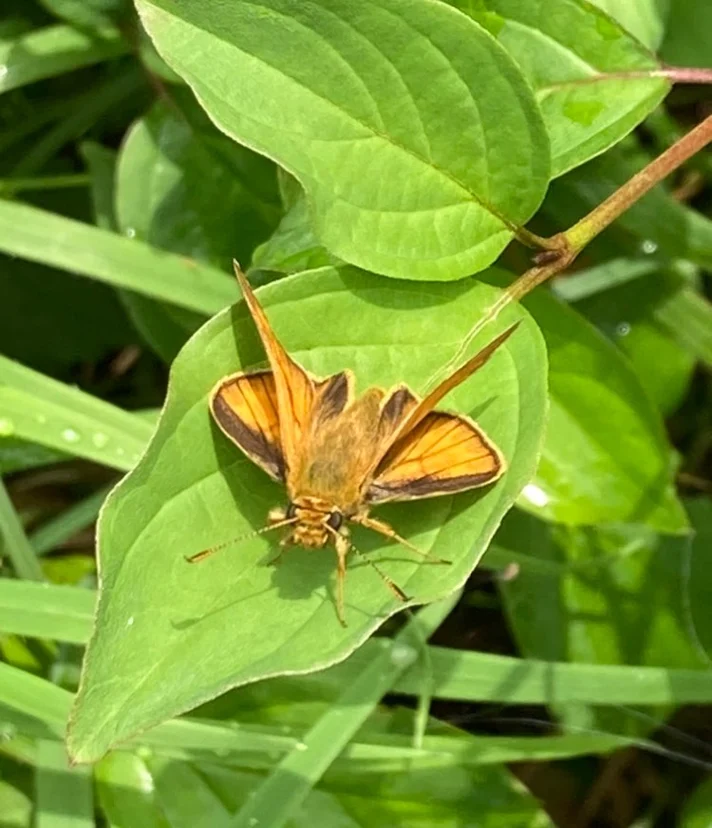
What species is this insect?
Ochlodes sylvanus (also Ochlodes venata)
